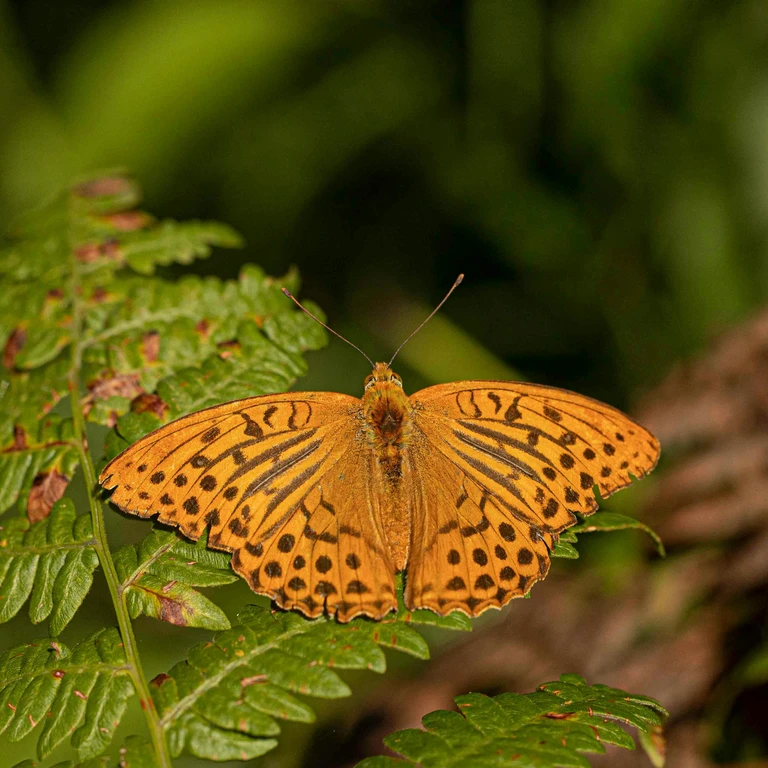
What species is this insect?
Argynnis paphia
